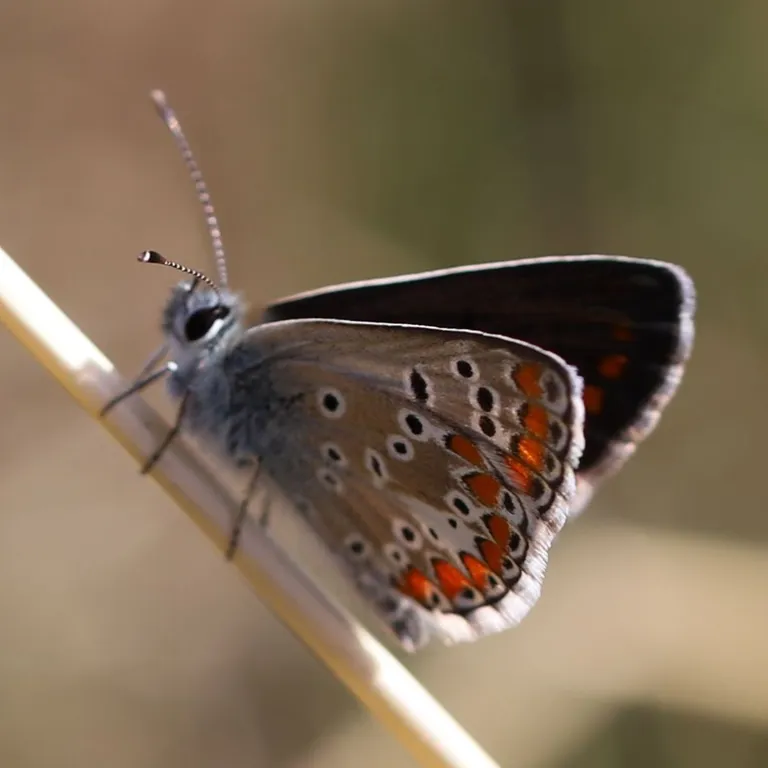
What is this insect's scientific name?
Aricia agestis/artaxerxes
